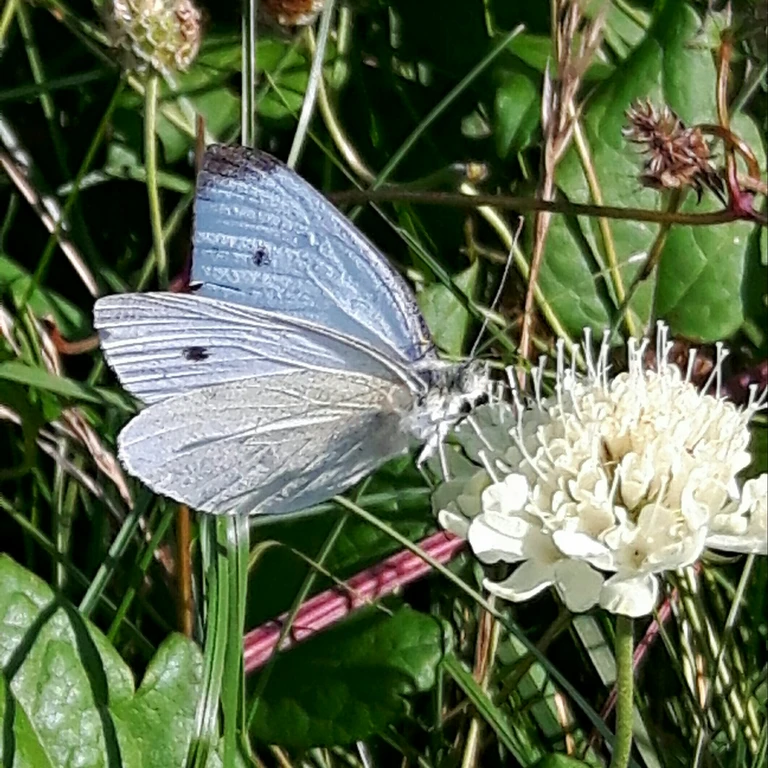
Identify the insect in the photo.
Pieris rapae
